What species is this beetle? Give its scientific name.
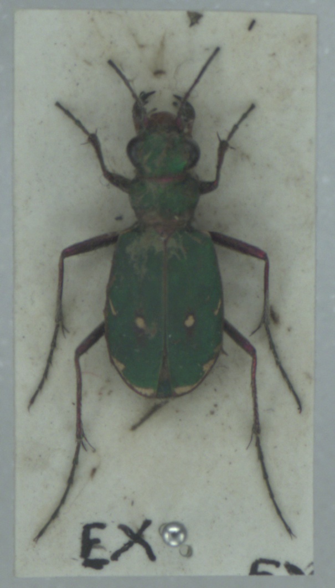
Cicindela campestris
